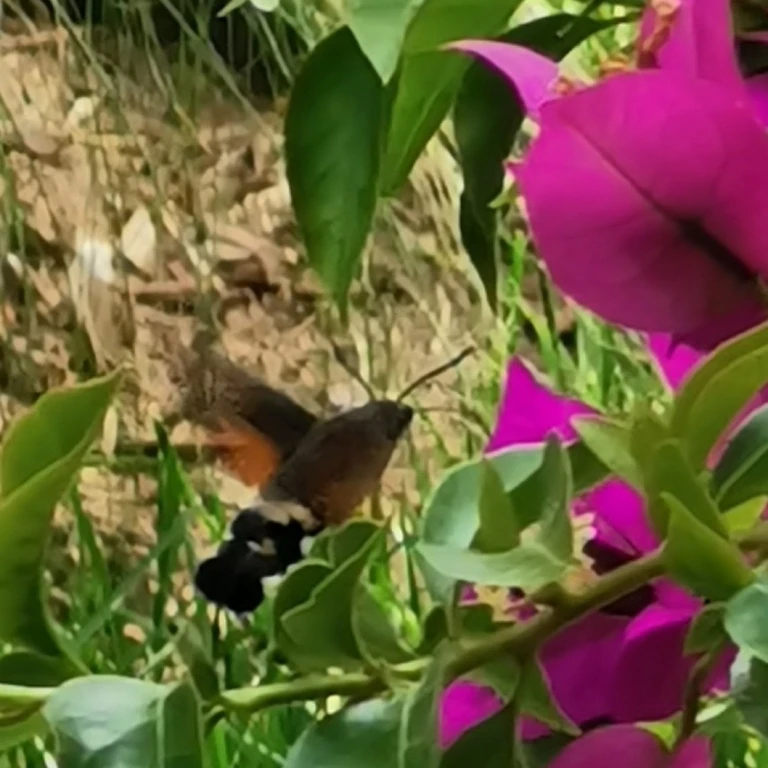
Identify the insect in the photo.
Macroglossum stellatarum
